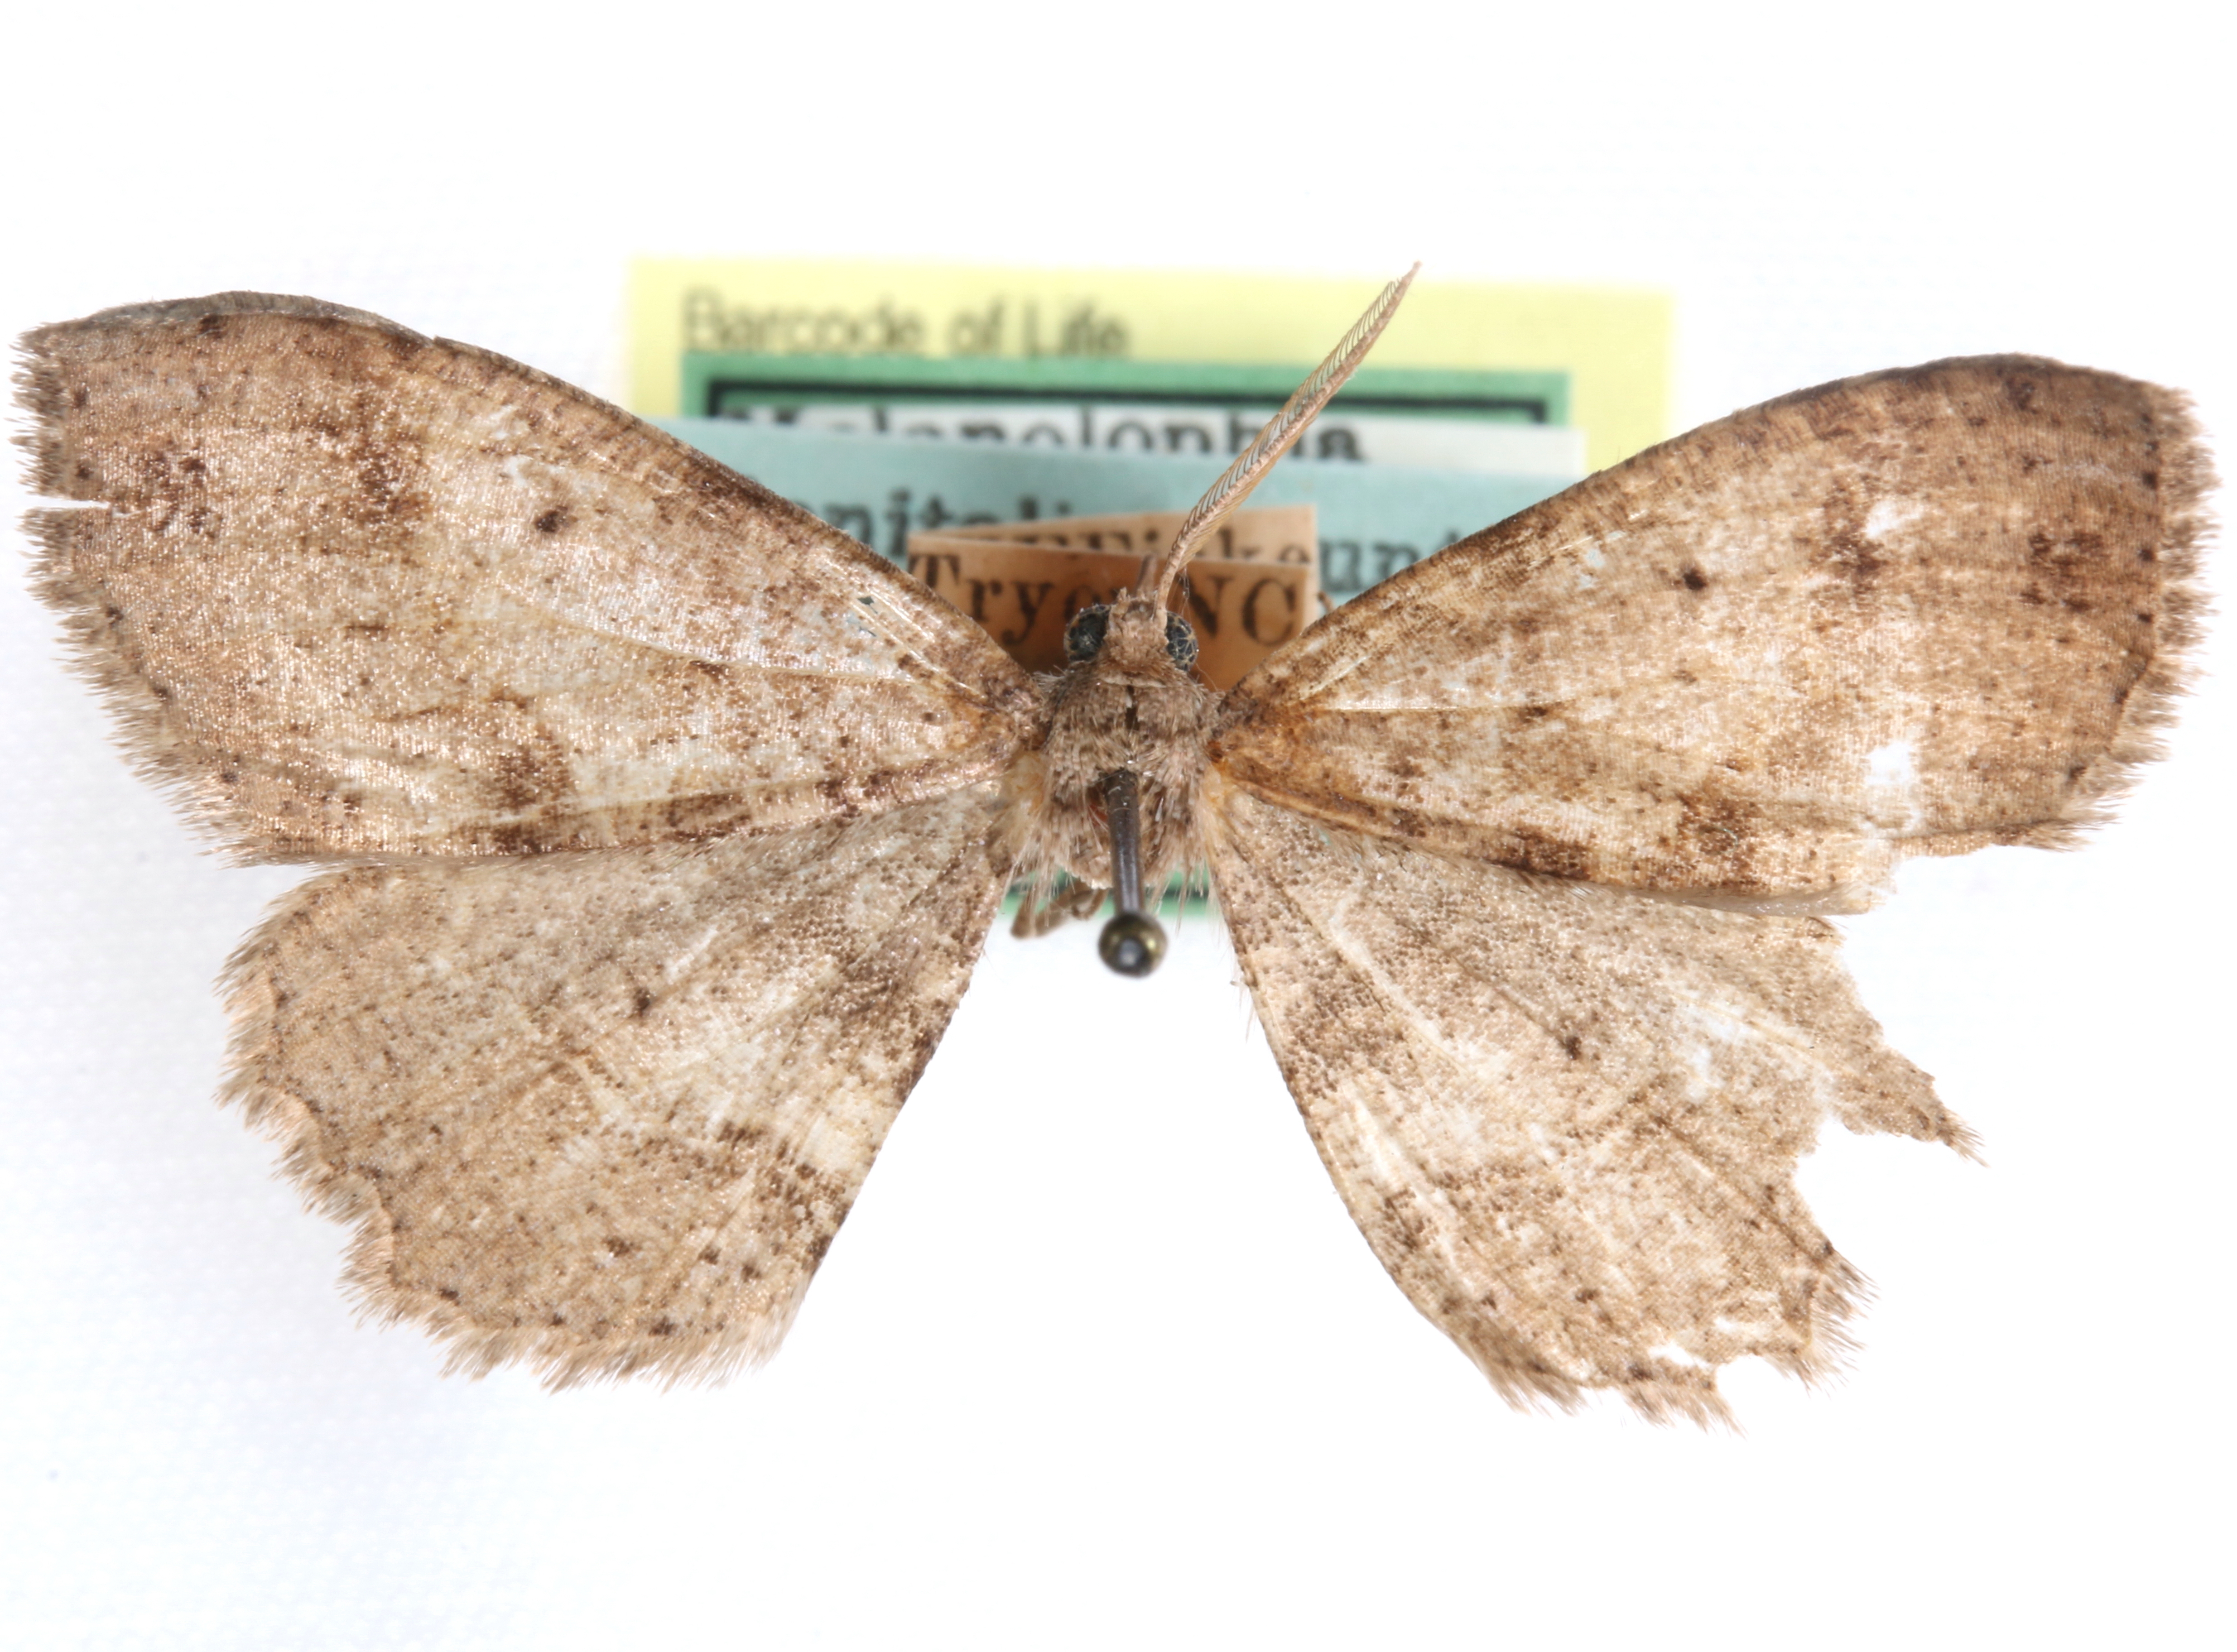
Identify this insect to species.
Melanolophia signataria
